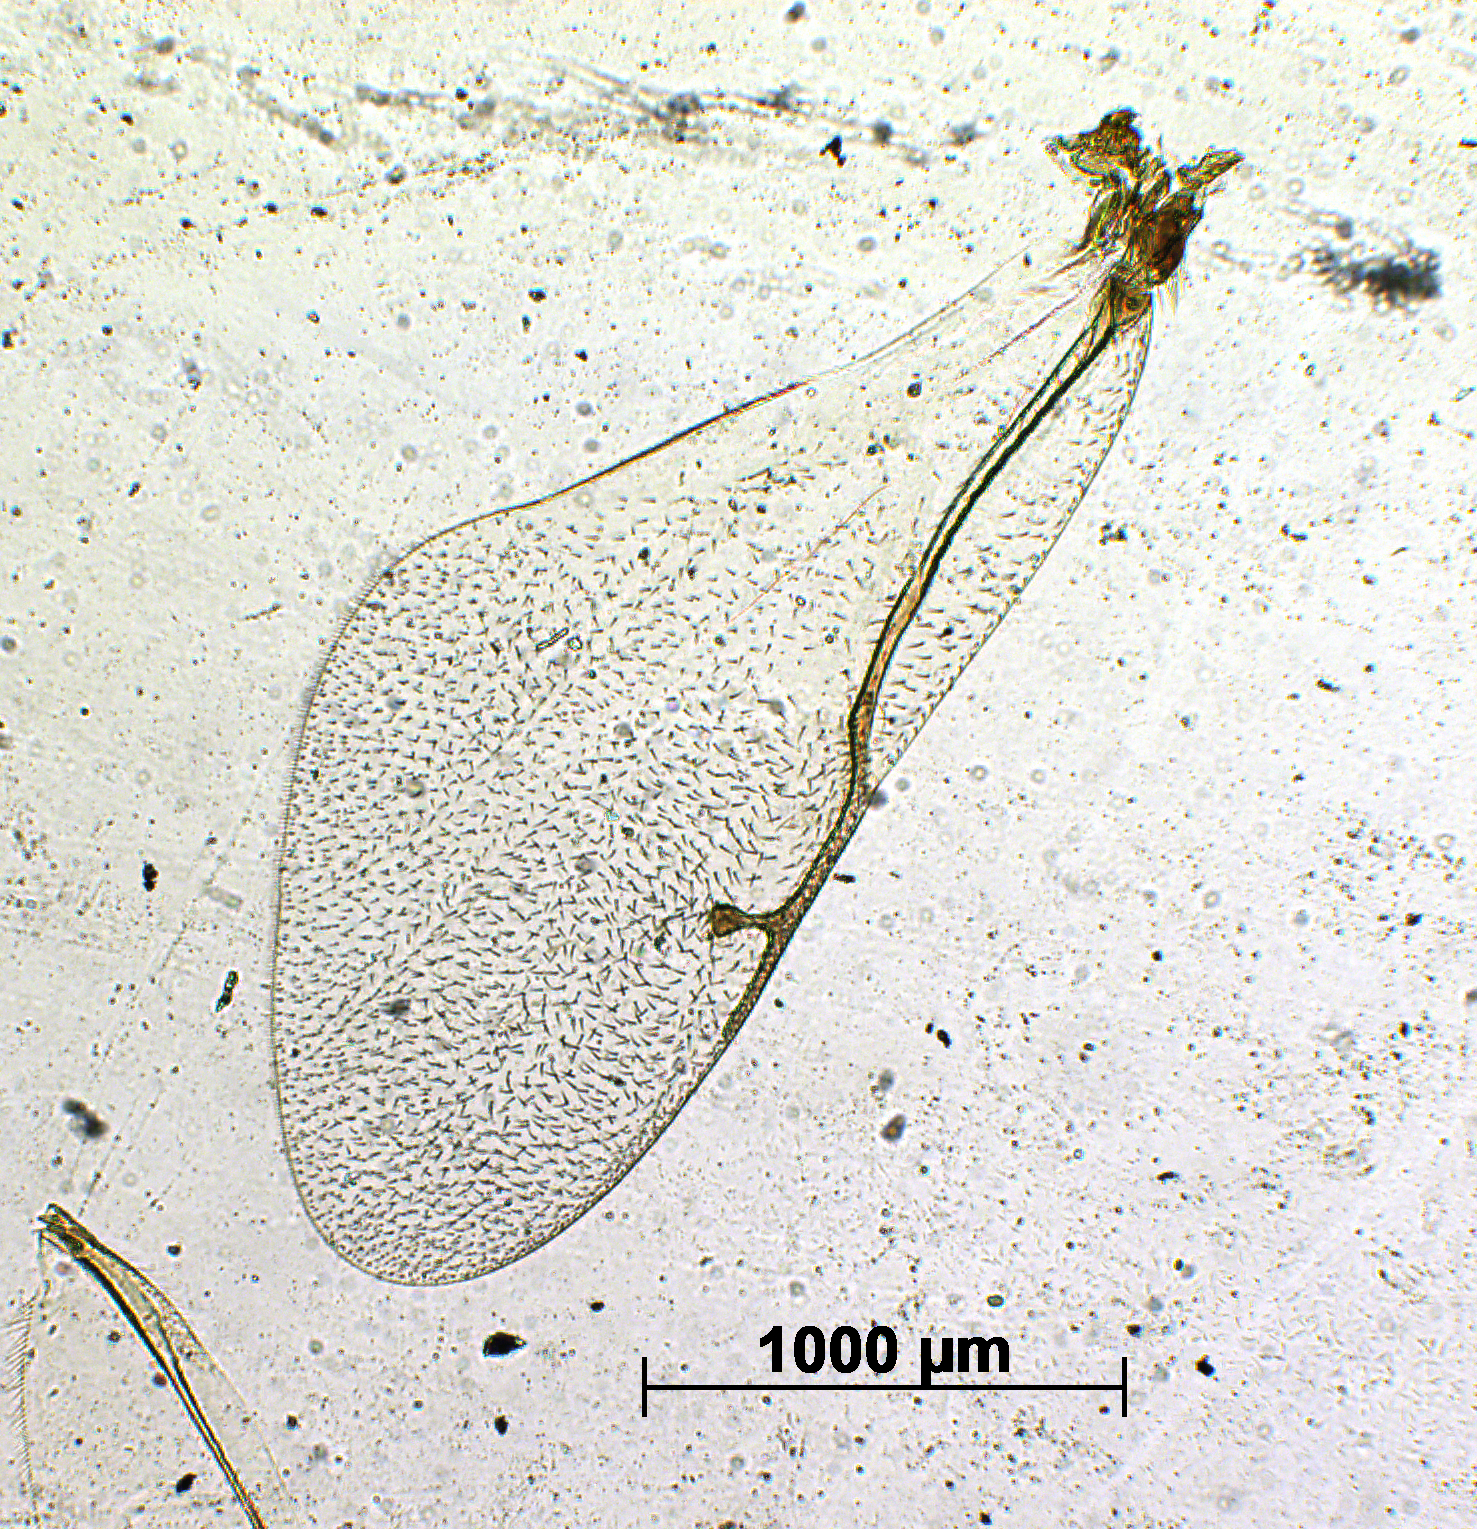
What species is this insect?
Perilampus keralensis
